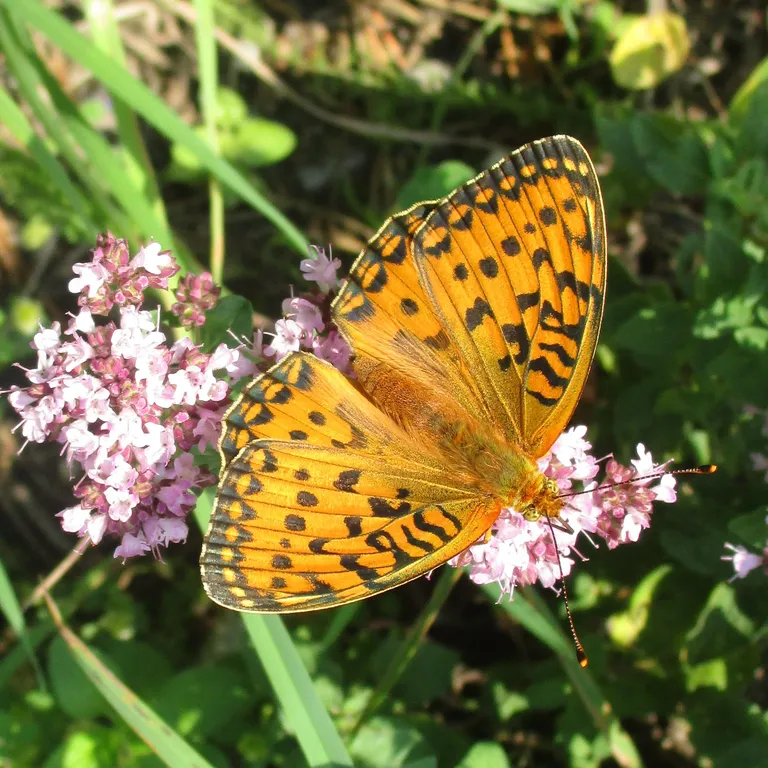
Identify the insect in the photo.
Speyeria aglaja
